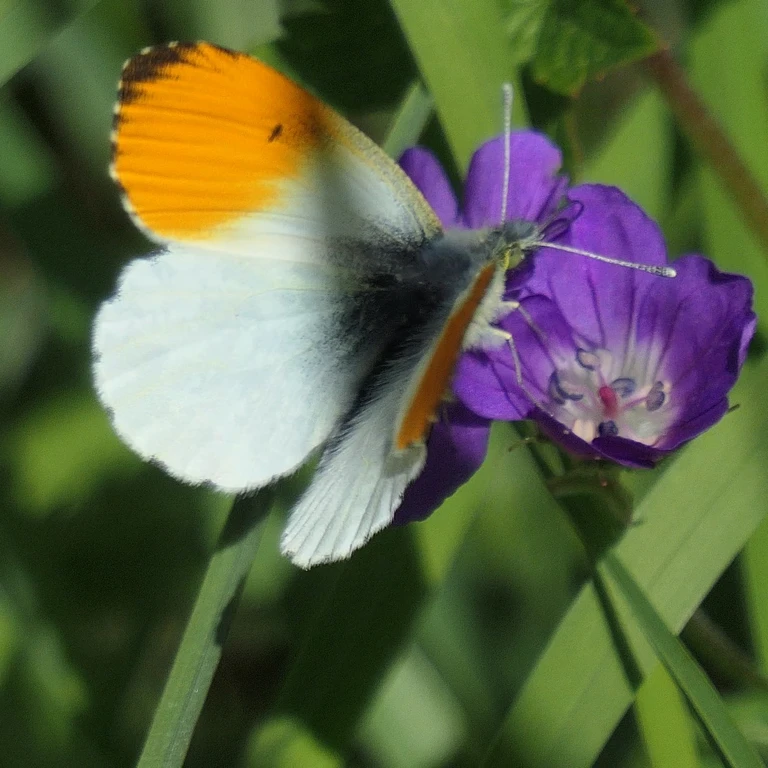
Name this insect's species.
Anthocharis cardamines
